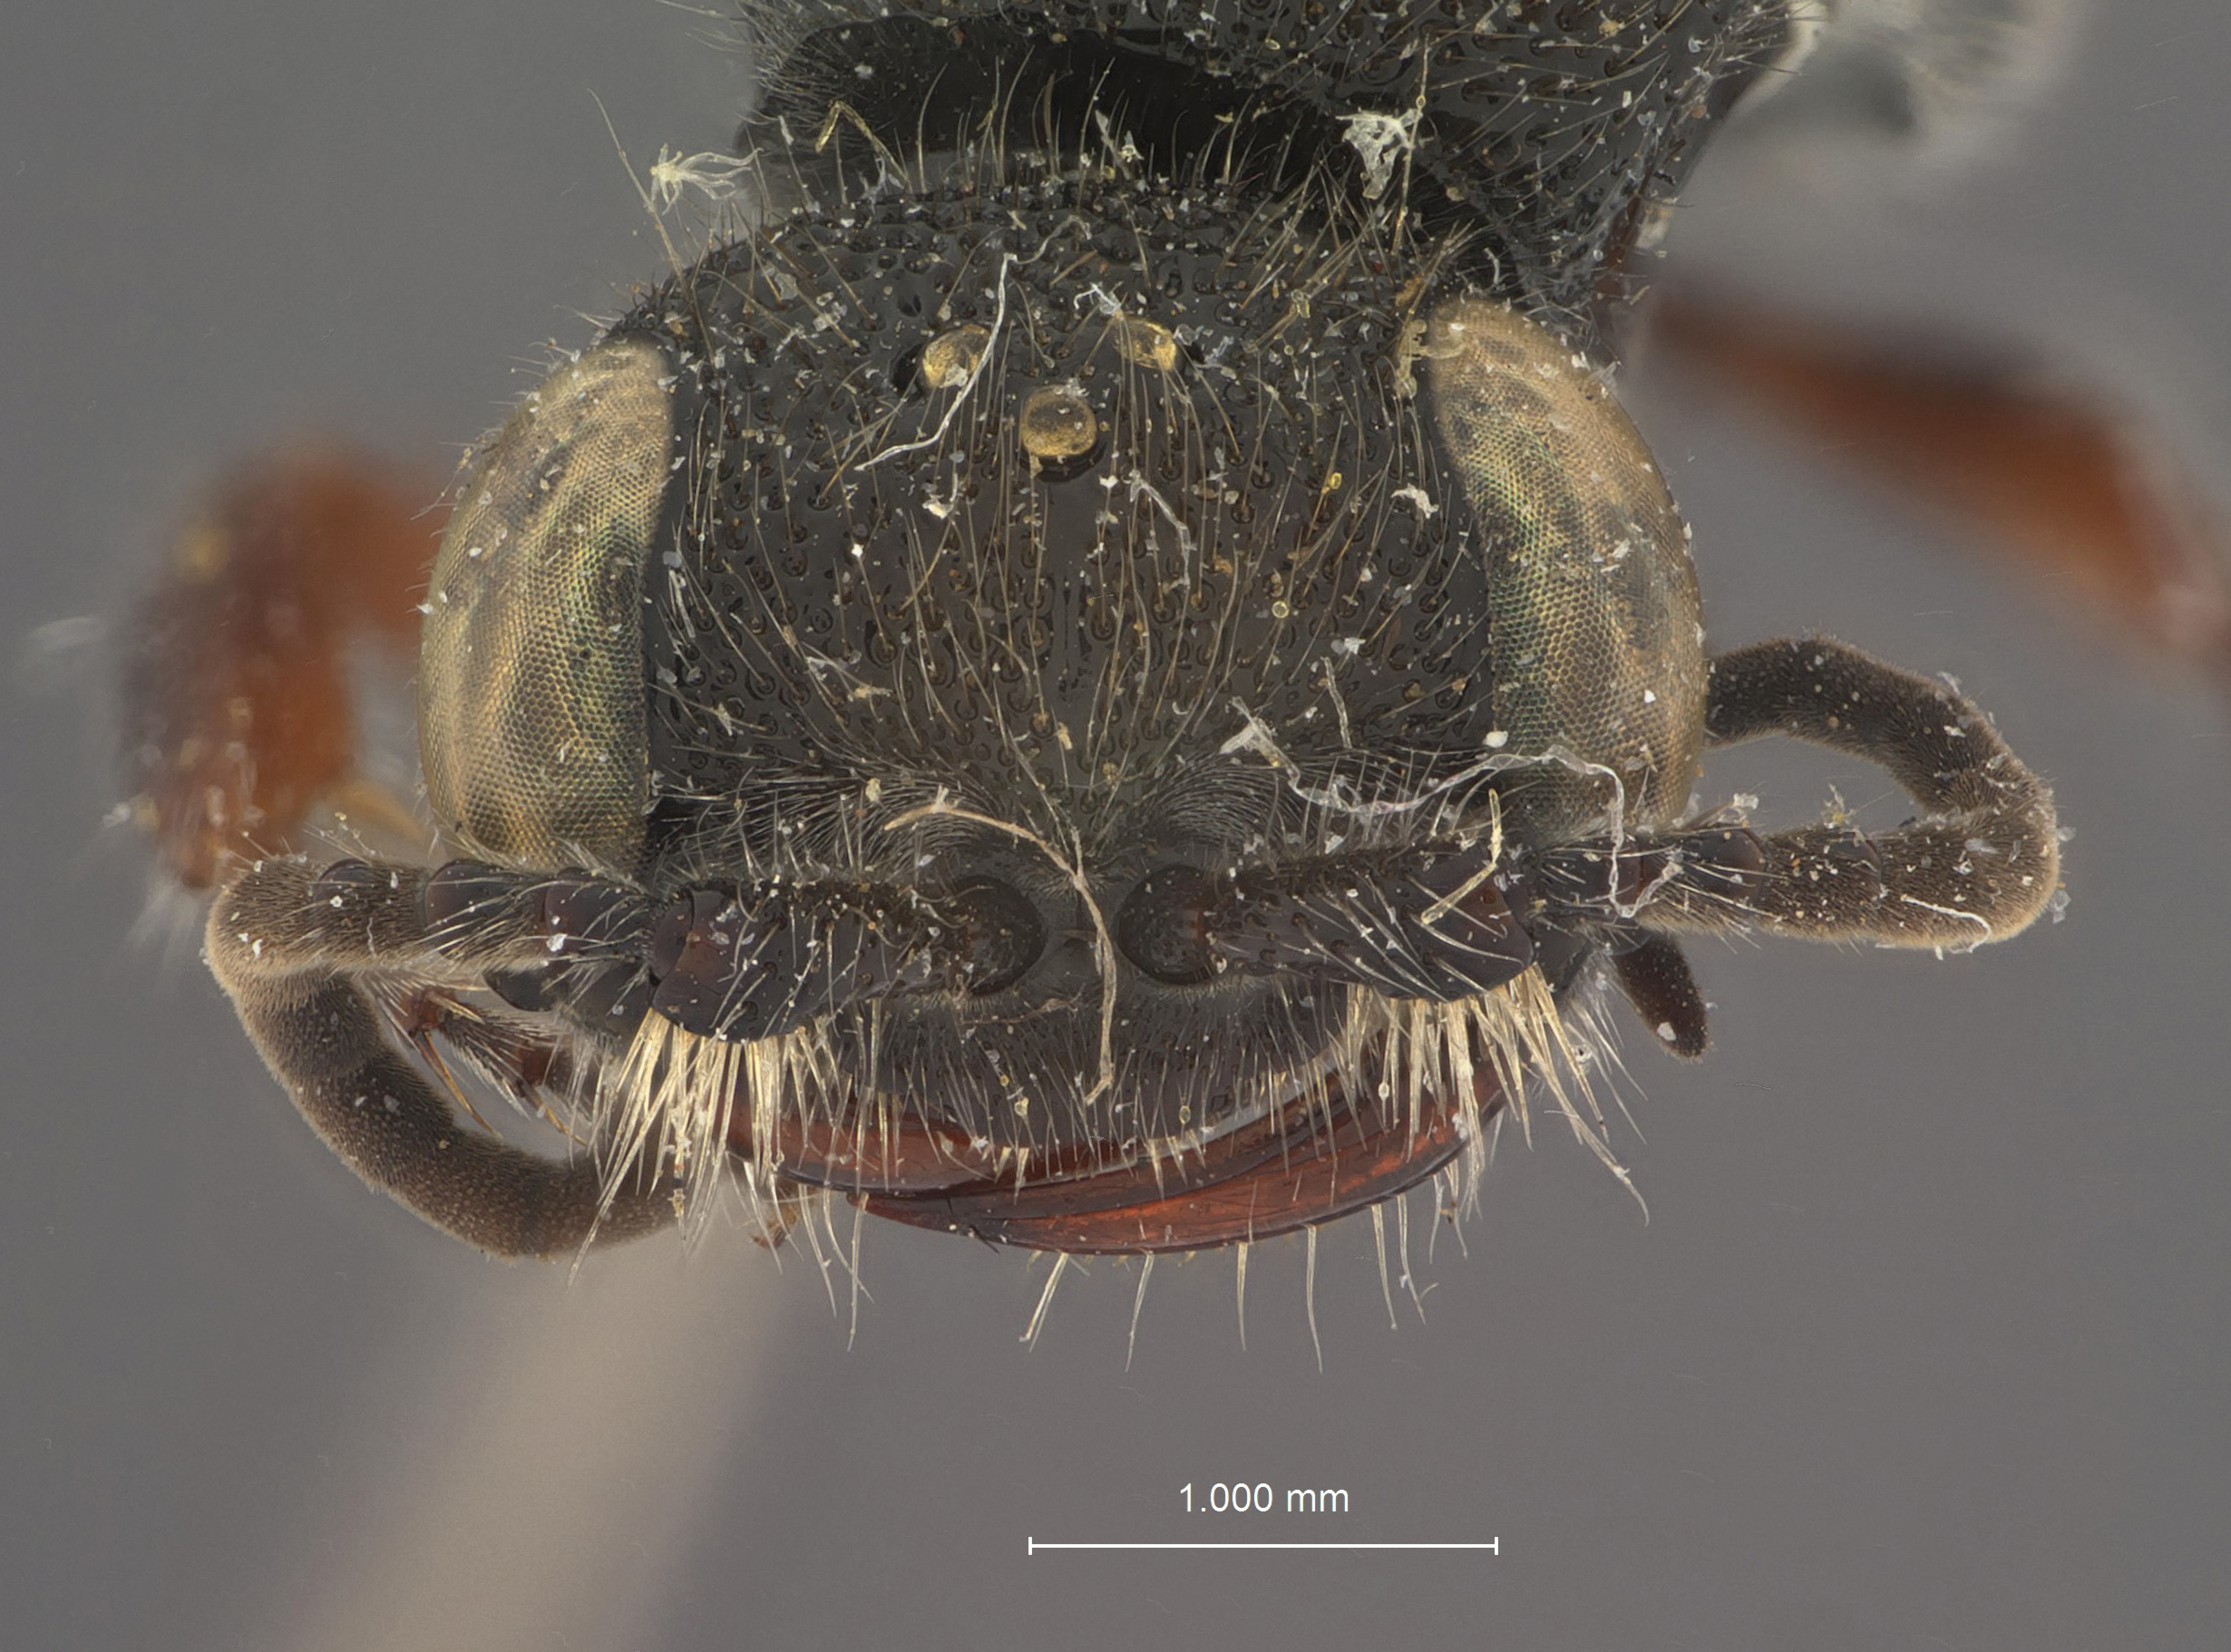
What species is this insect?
Tiphia gurneyi
